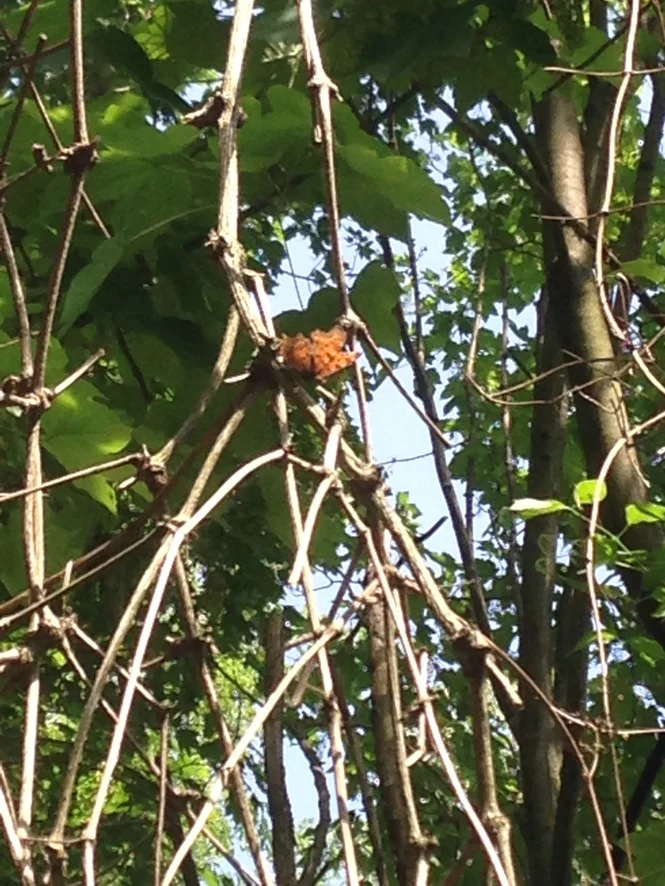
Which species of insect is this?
Polygonia c-album
